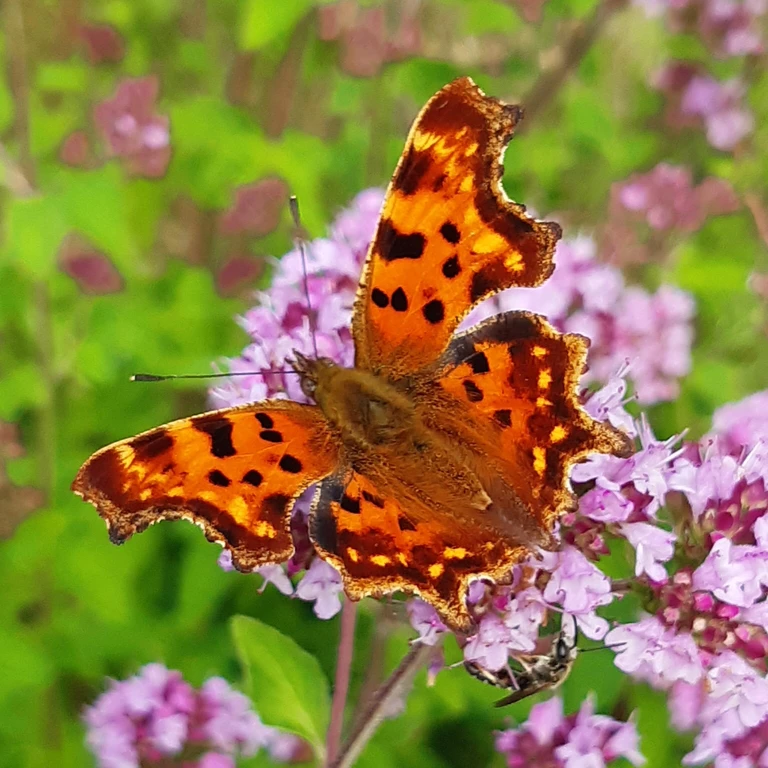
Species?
Polygonia c-album
